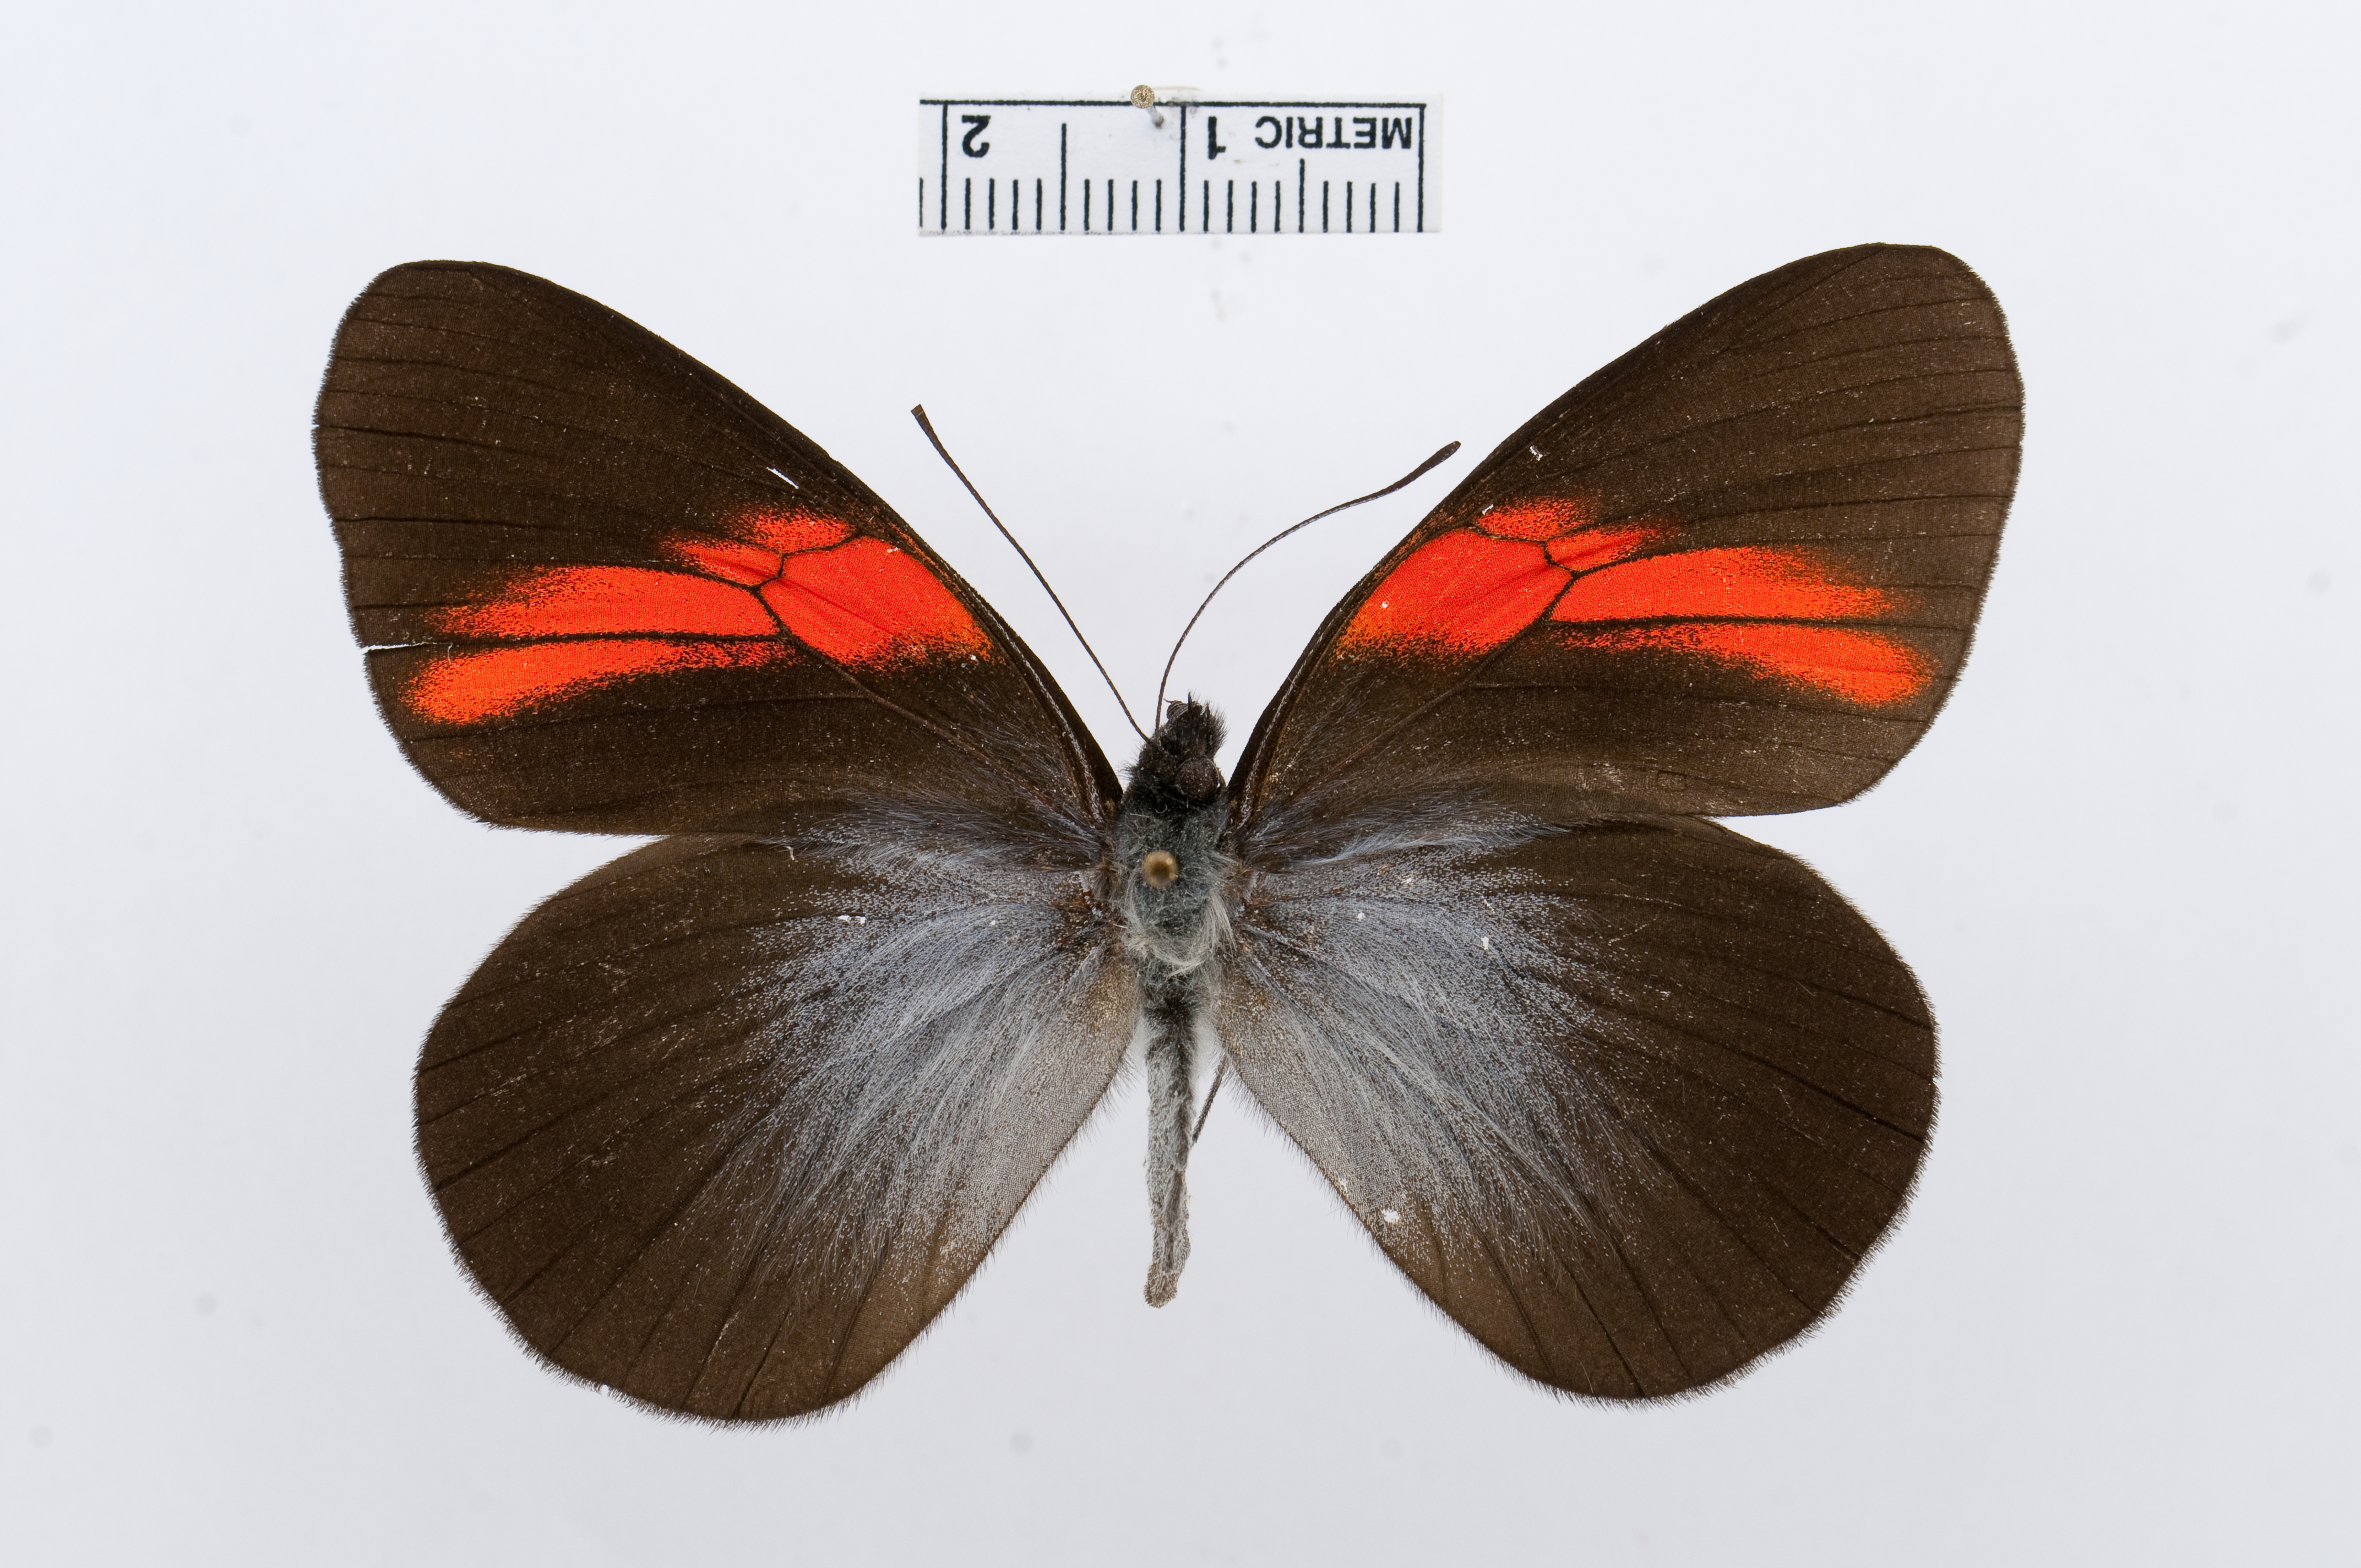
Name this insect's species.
Pereute callinice
